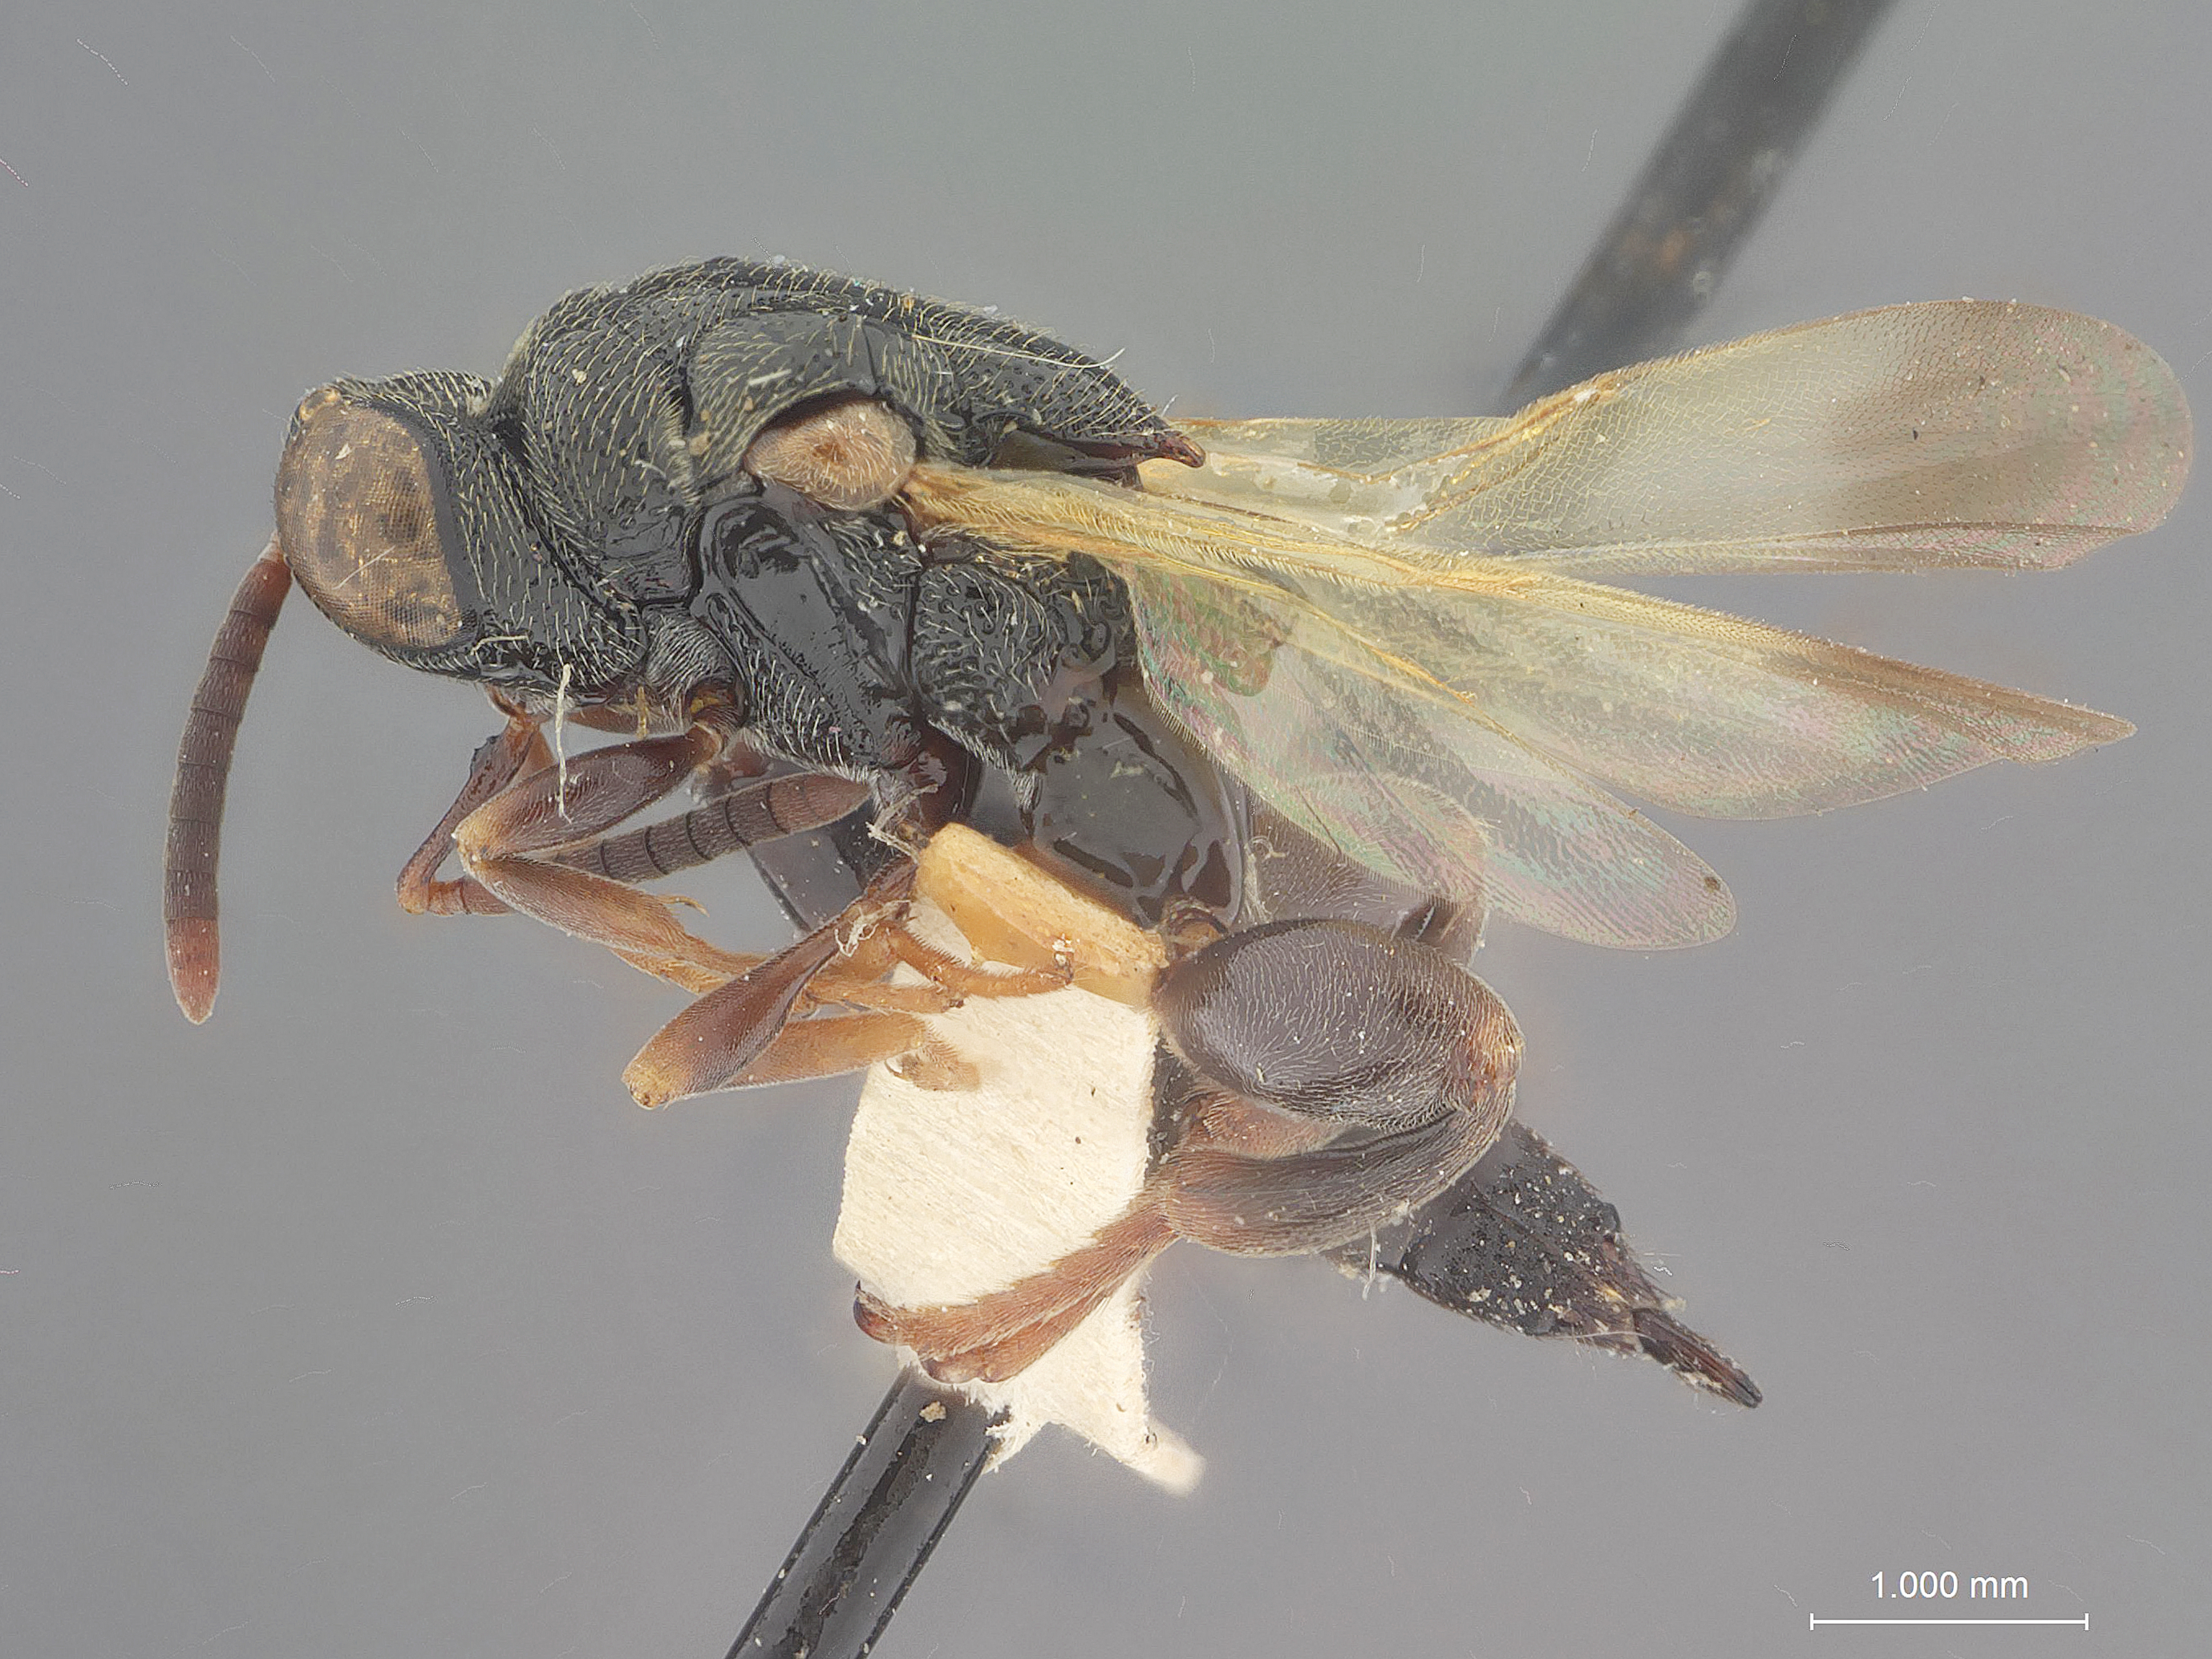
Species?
Oxycoryphe padmasenani
